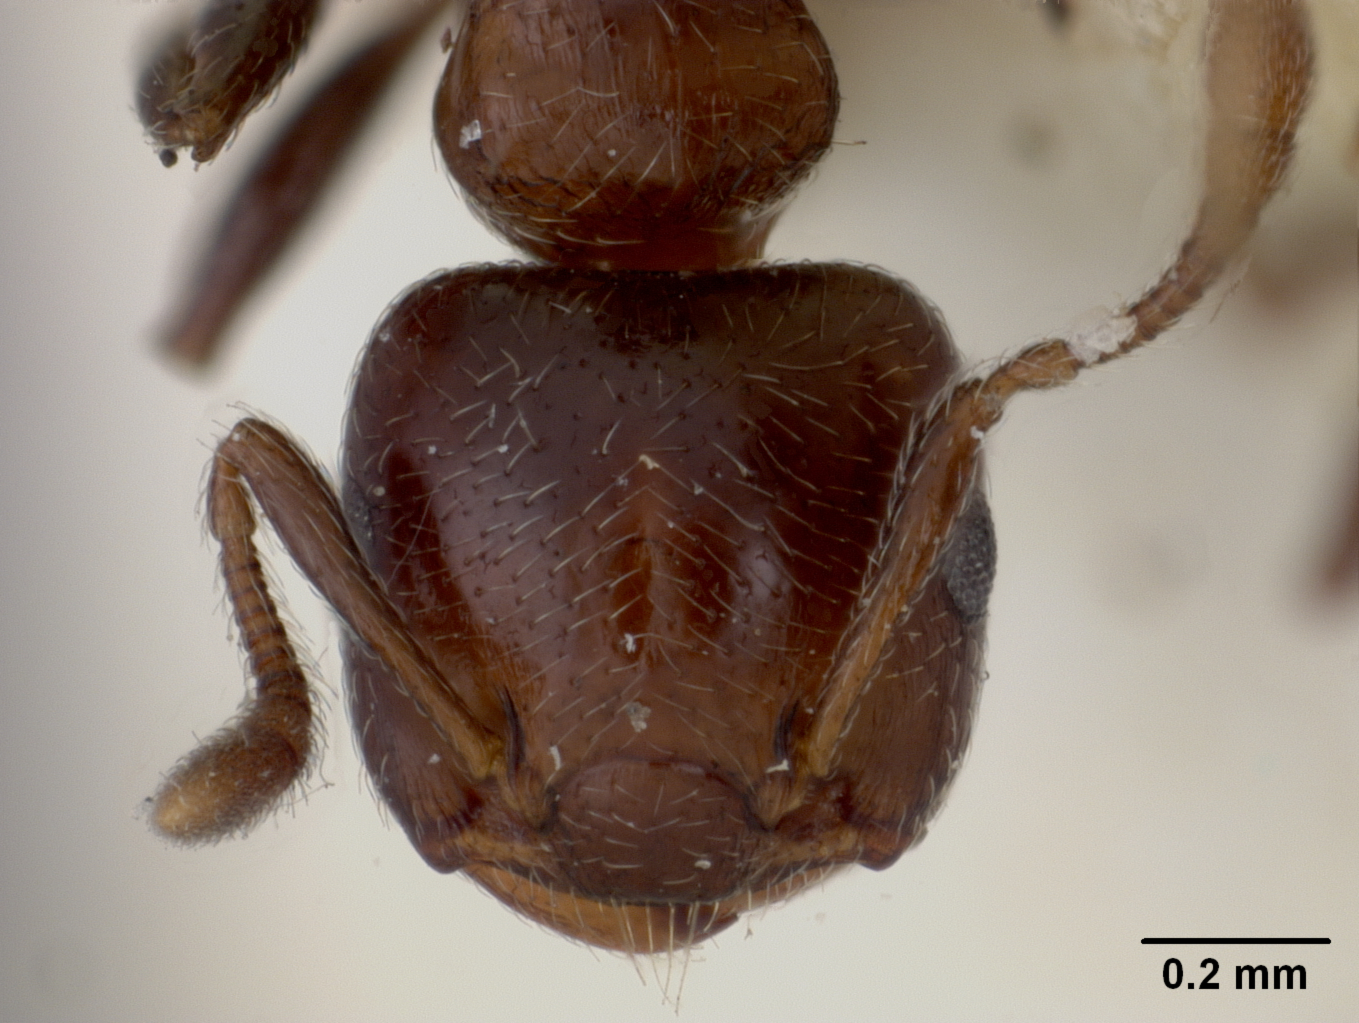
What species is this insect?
Crematogaster arizonensis
